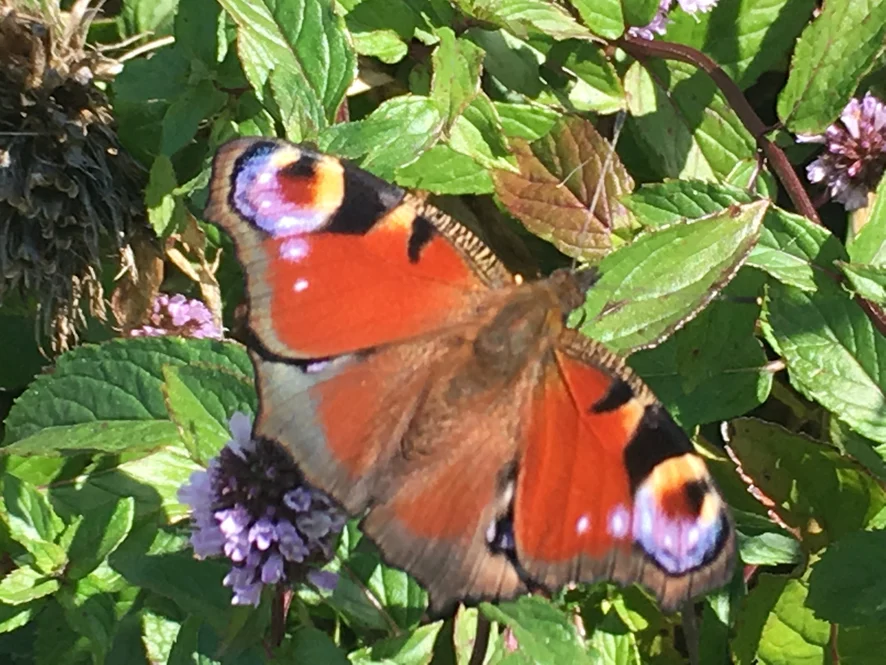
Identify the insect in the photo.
Aglais io
